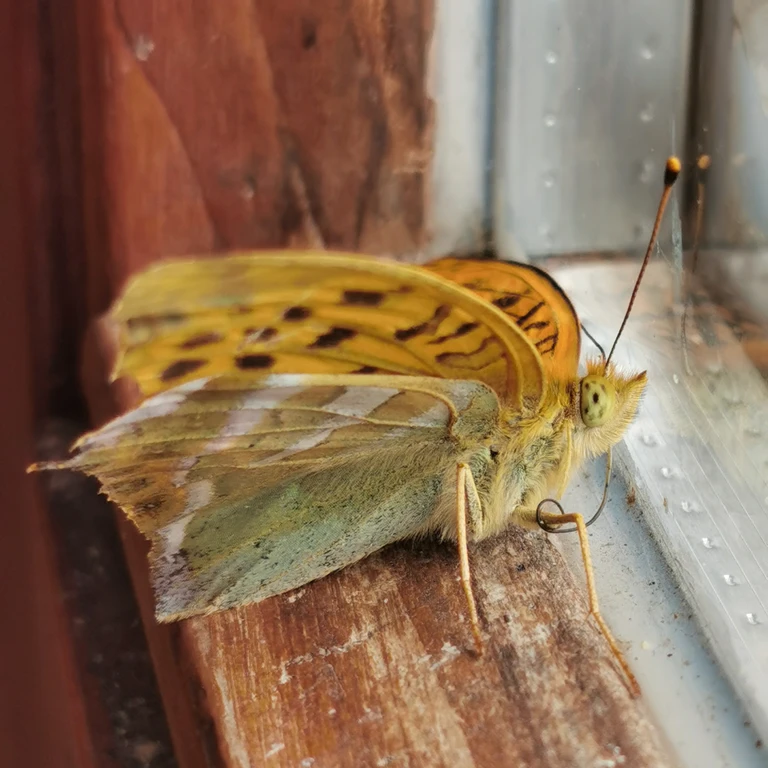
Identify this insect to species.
Argynnis paphia
